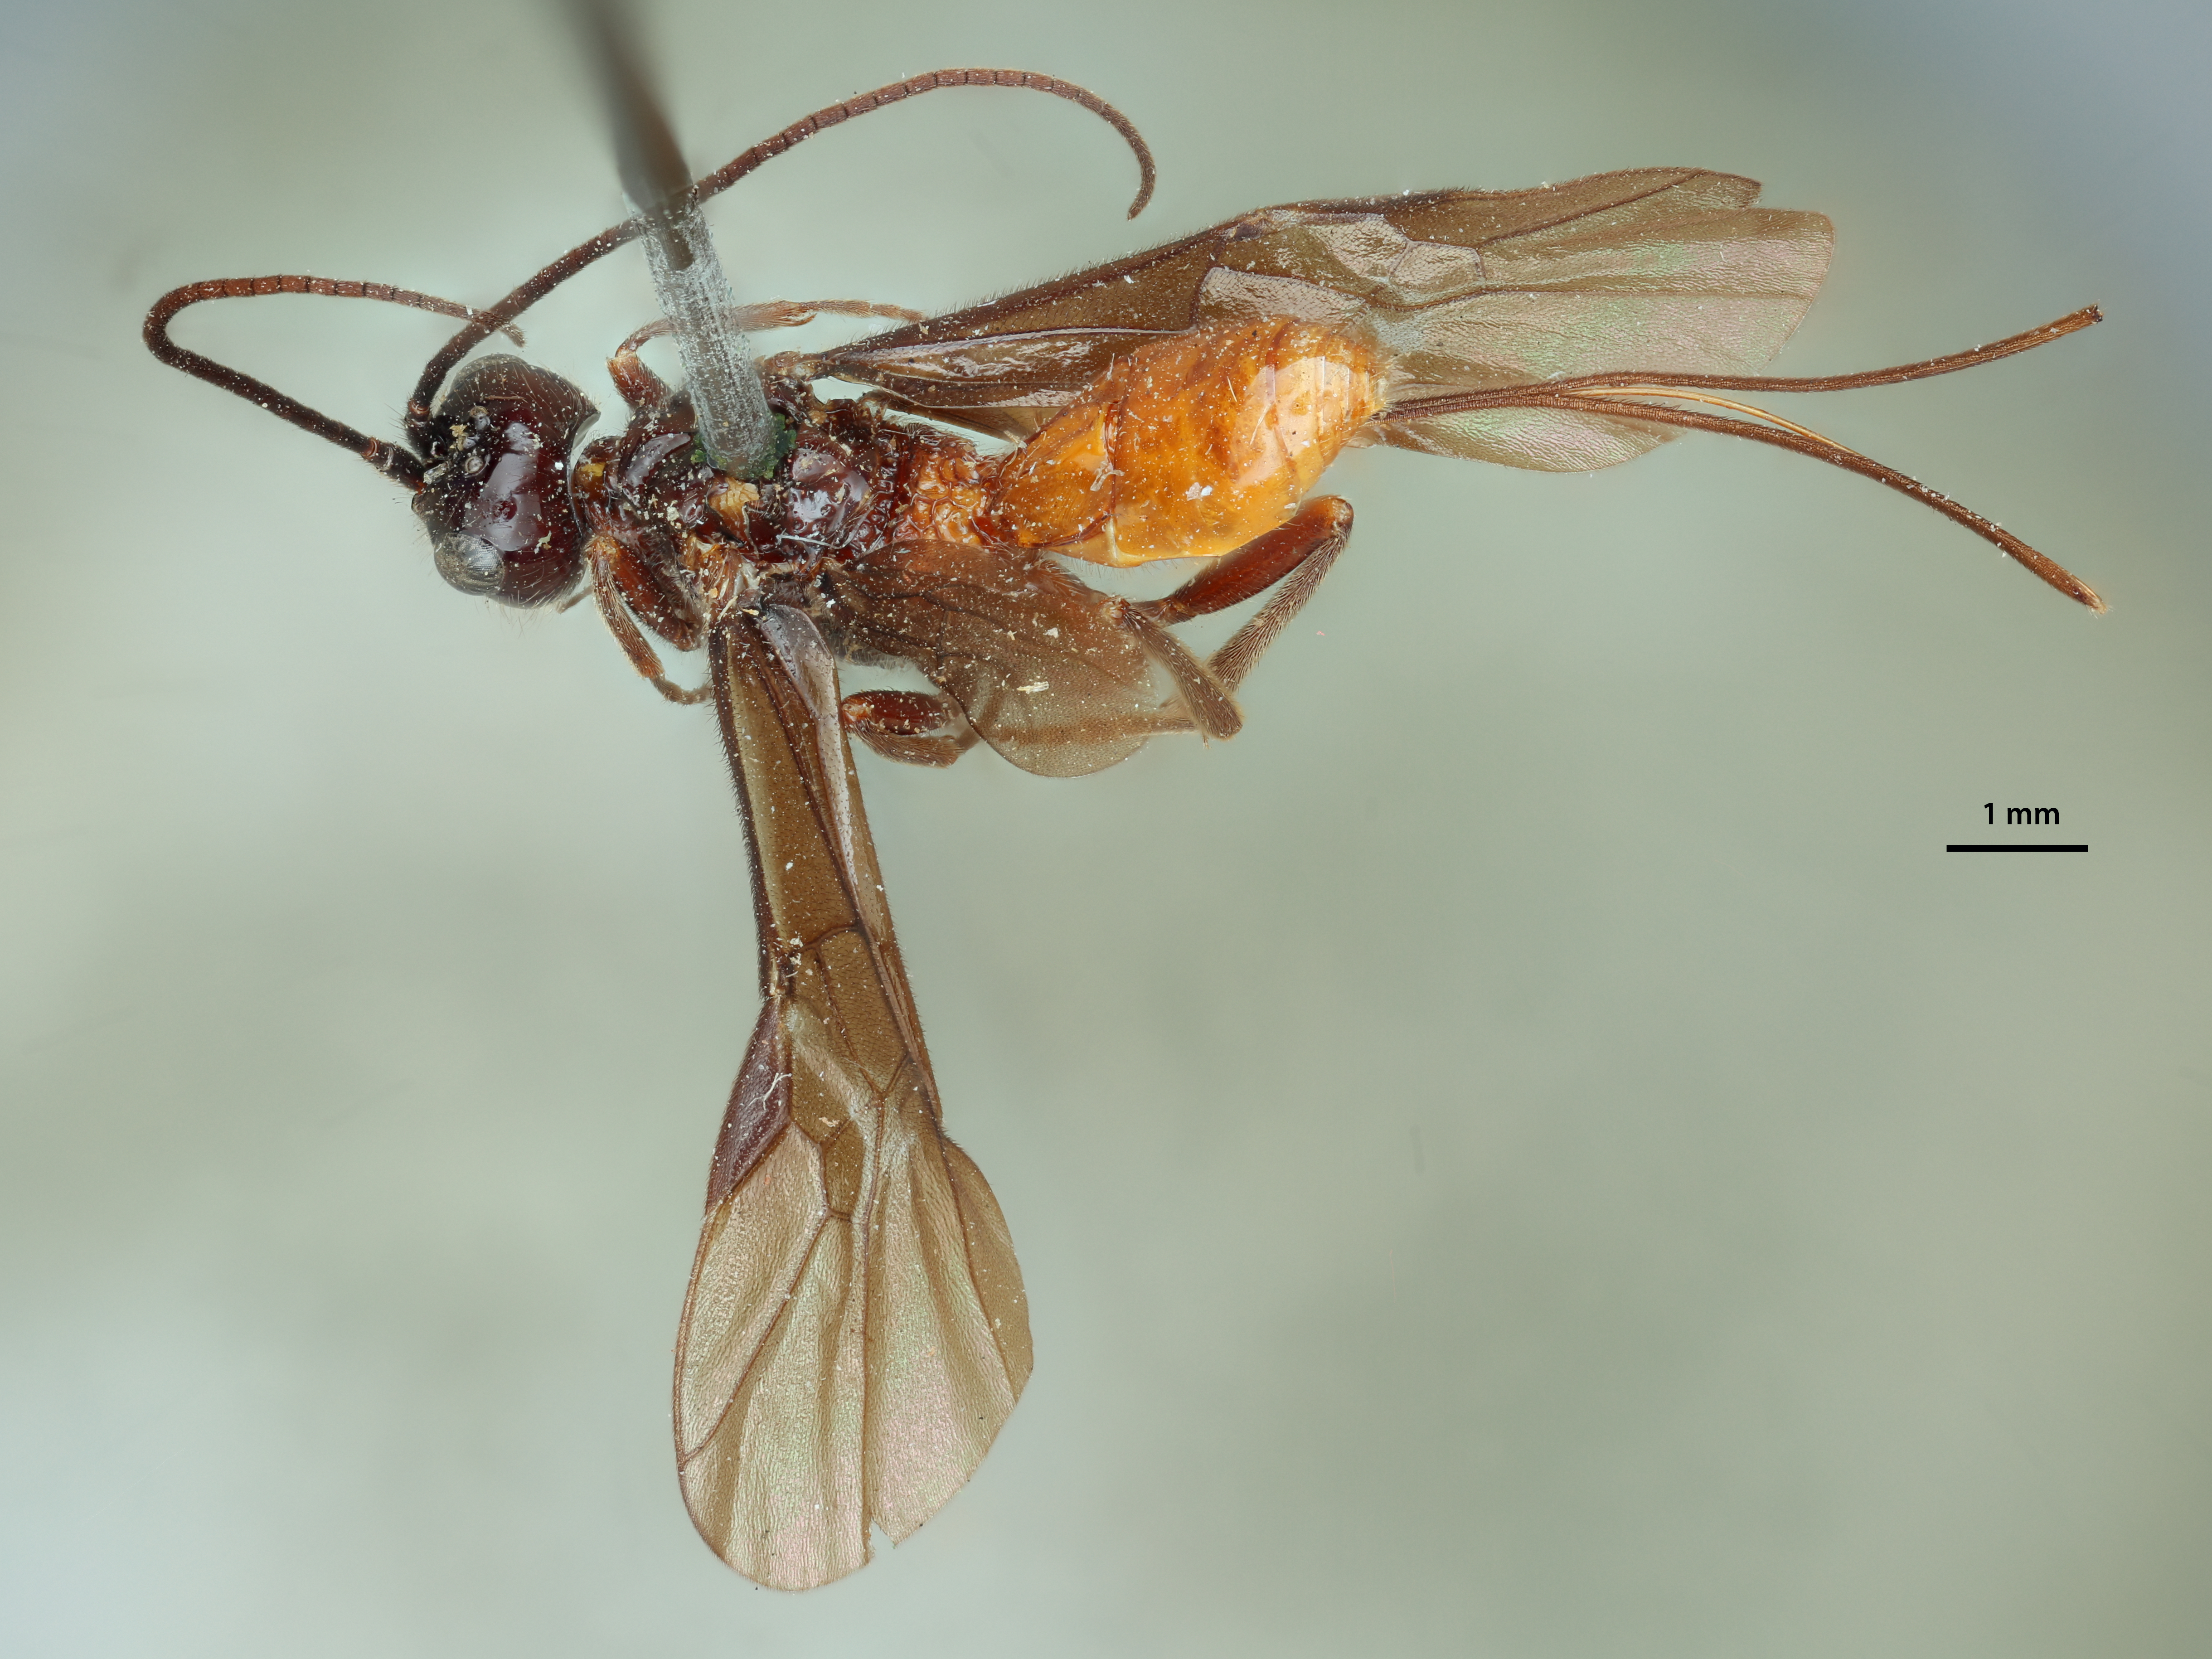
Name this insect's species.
Promachus sanguineiventris
